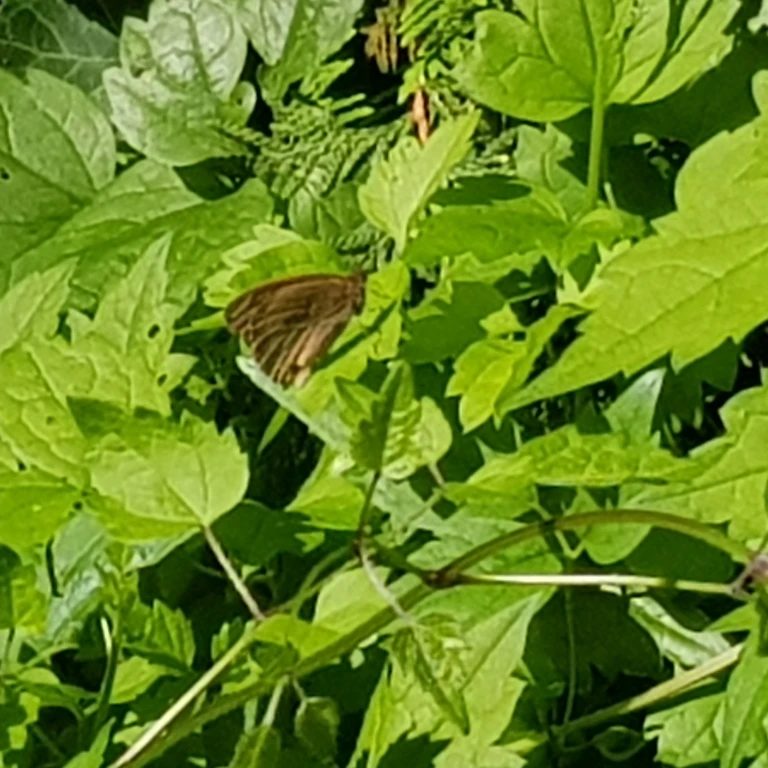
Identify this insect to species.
Maniola jurtina
